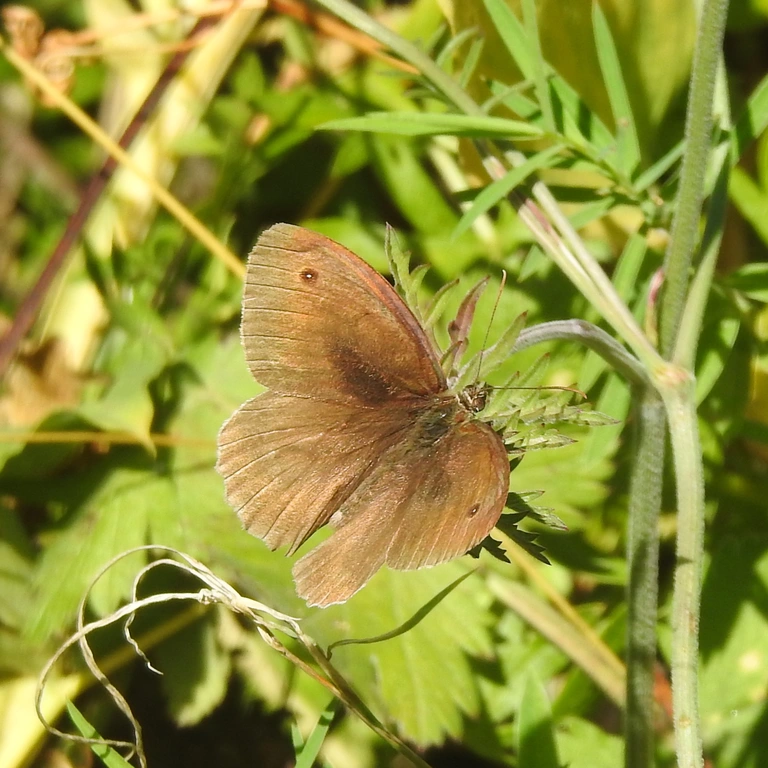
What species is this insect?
Maniola jurtina
